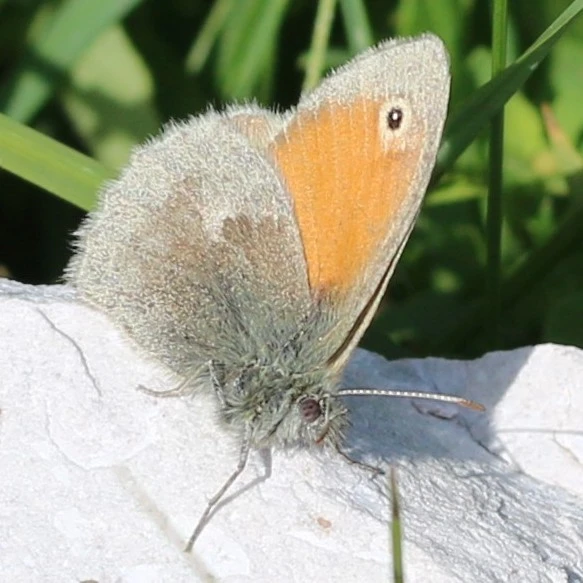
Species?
Coenonympha pamphilus
